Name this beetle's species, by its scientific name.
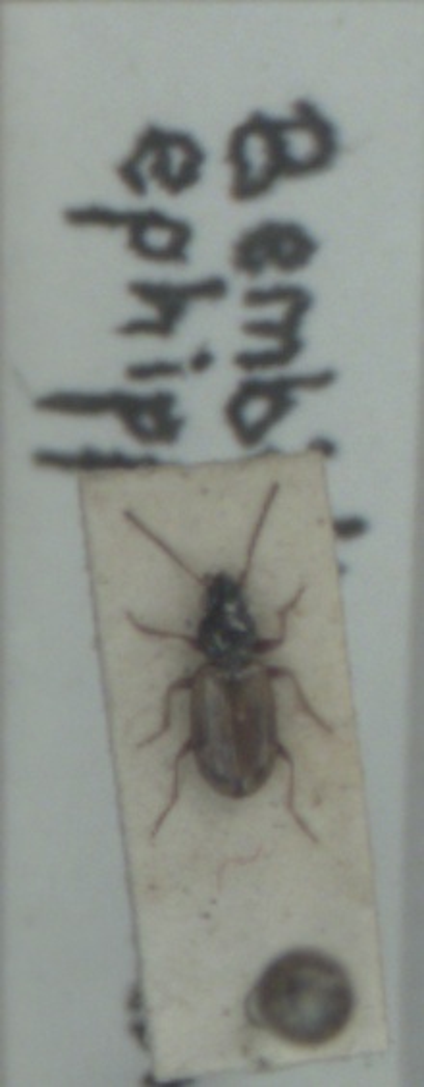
Bembidion ephippium
